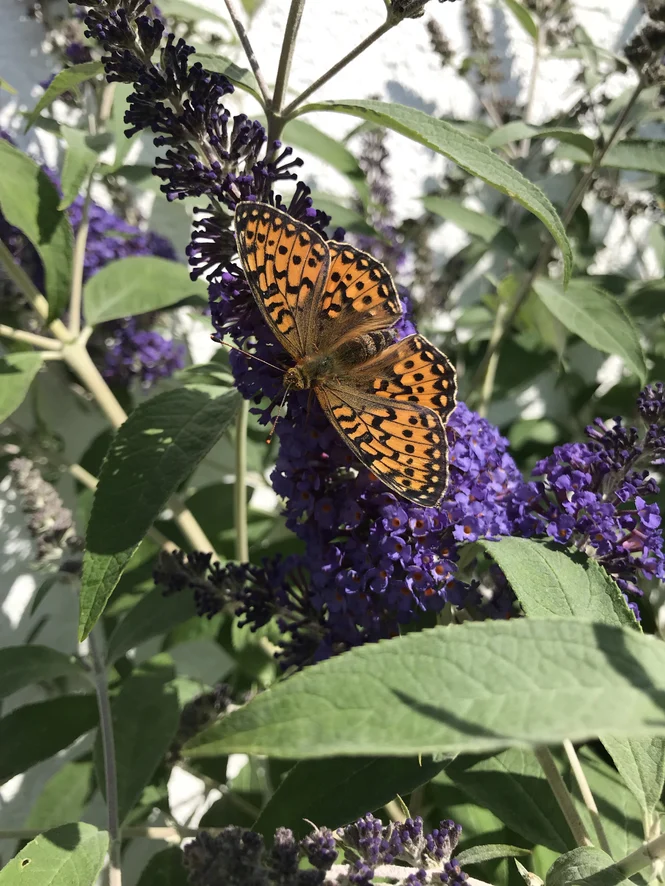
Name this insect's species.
Speyeria aglaja
